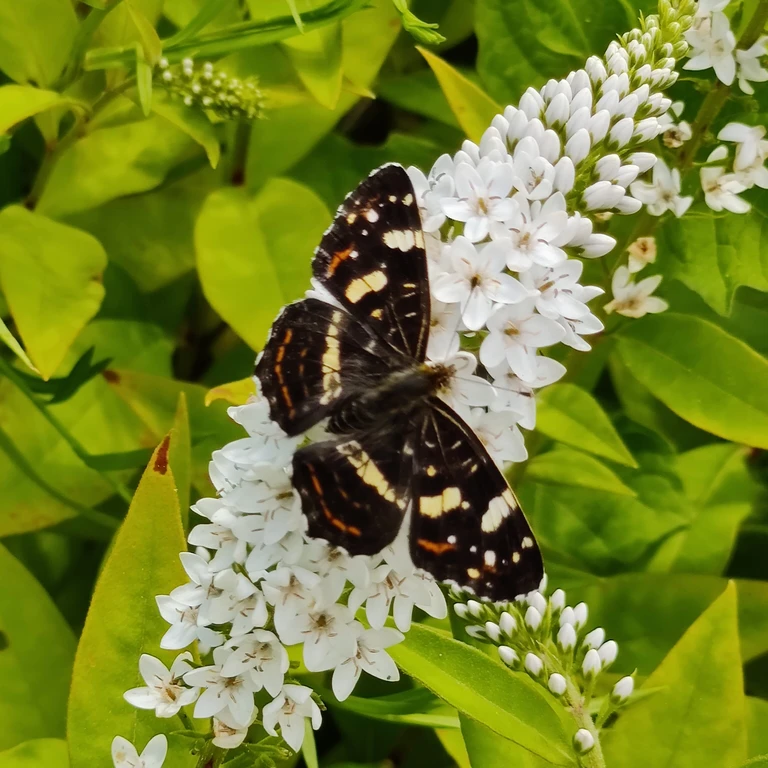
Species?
Araschnia levana
